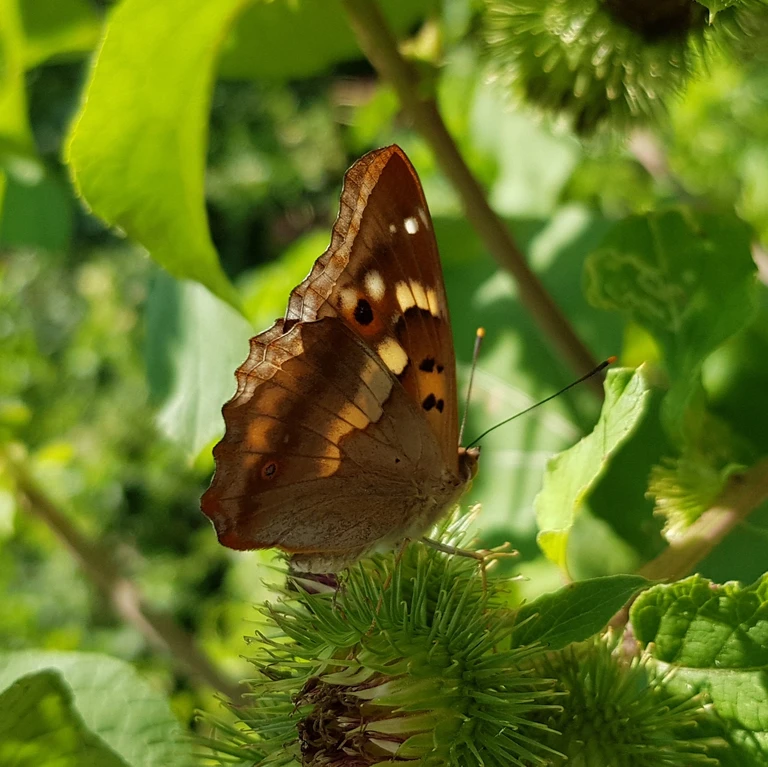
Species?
Apatura ilia
